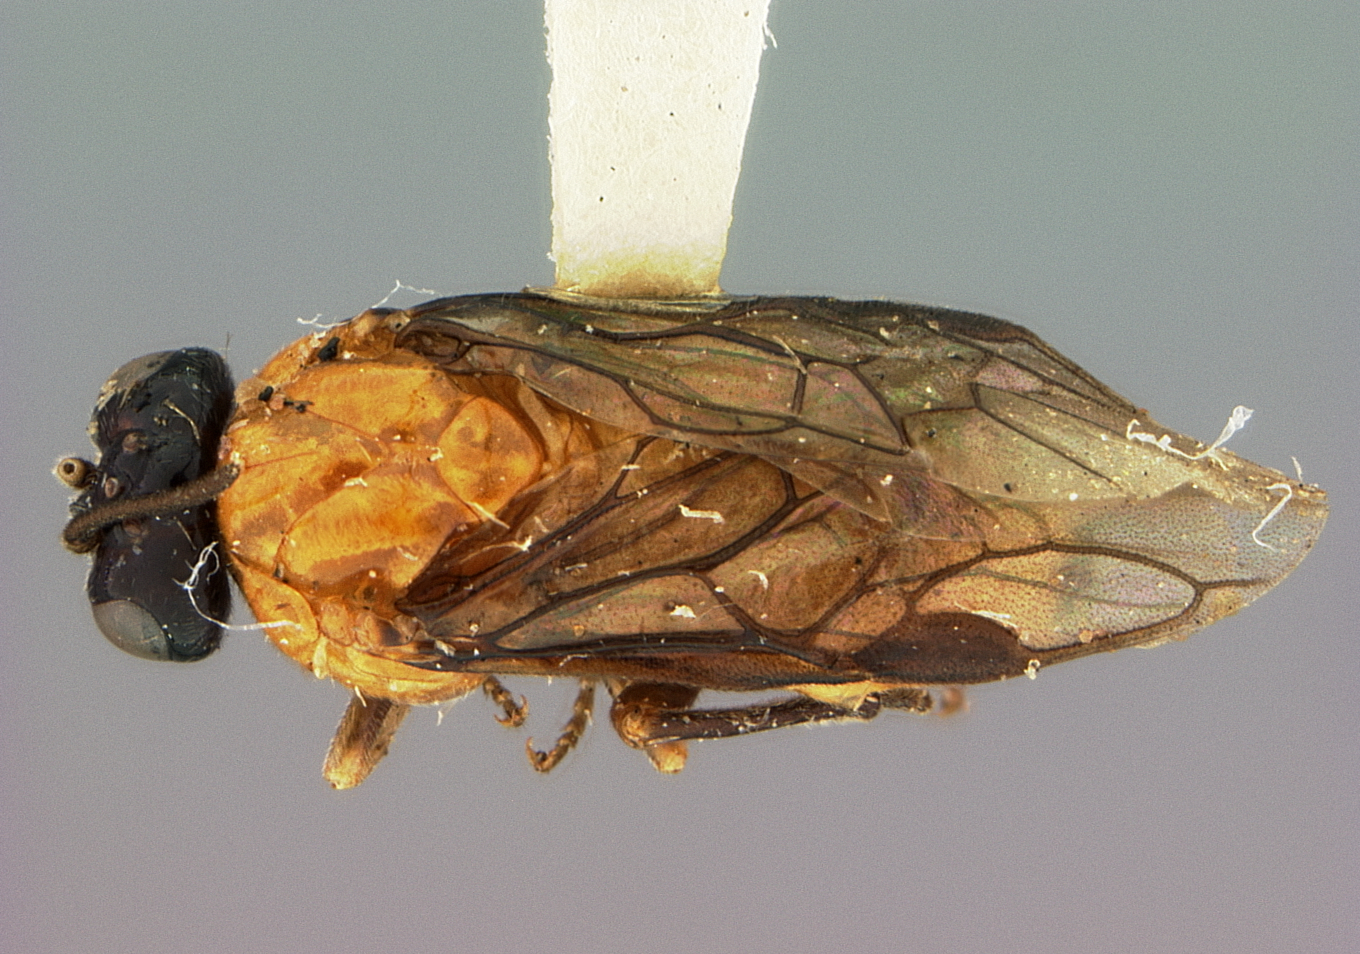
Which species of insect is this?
Zynzus himus
